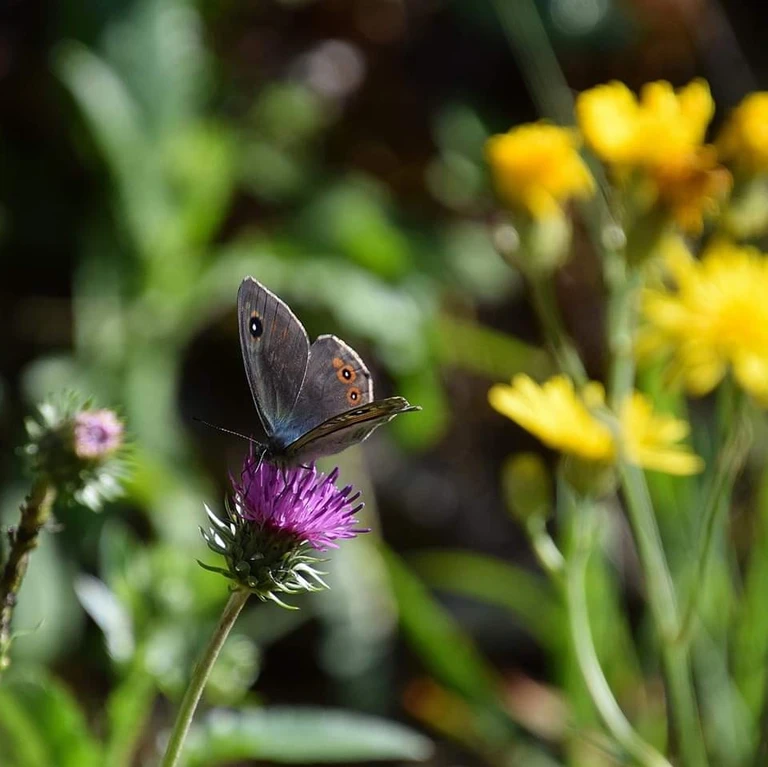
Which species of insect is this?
Lasiommata maera (also Pararge maera)
